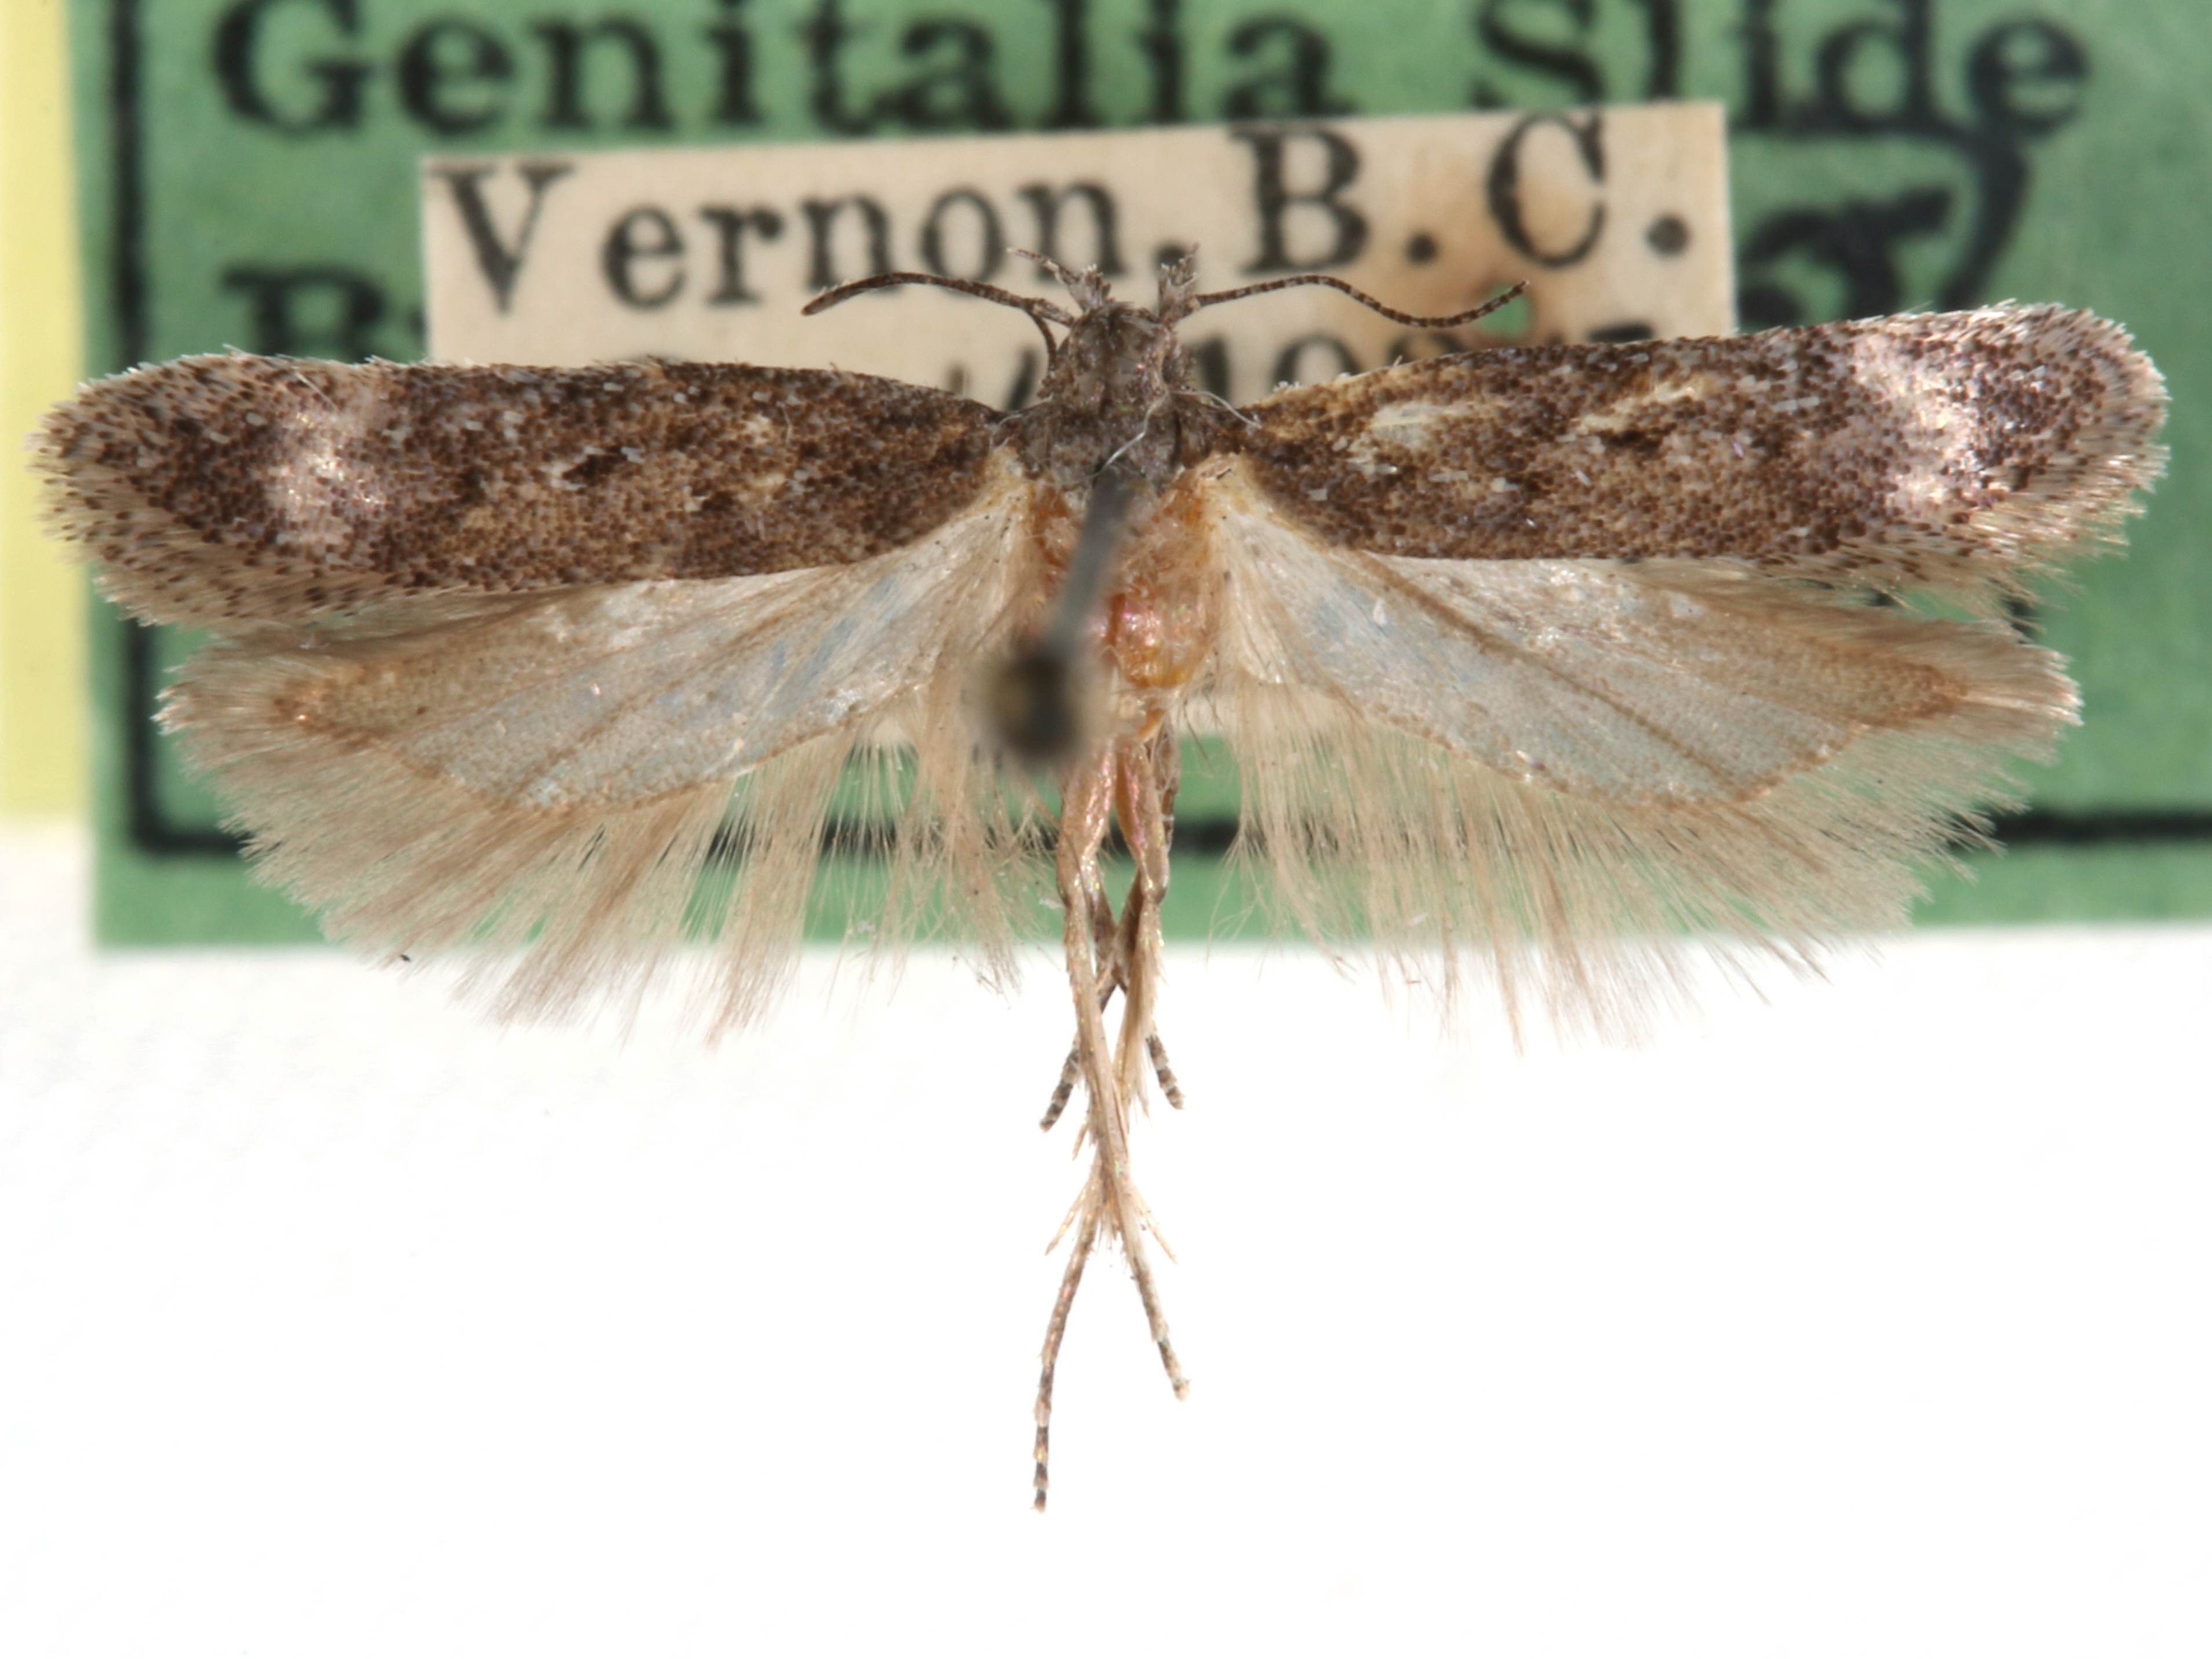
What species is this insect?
Chionodes pinax
